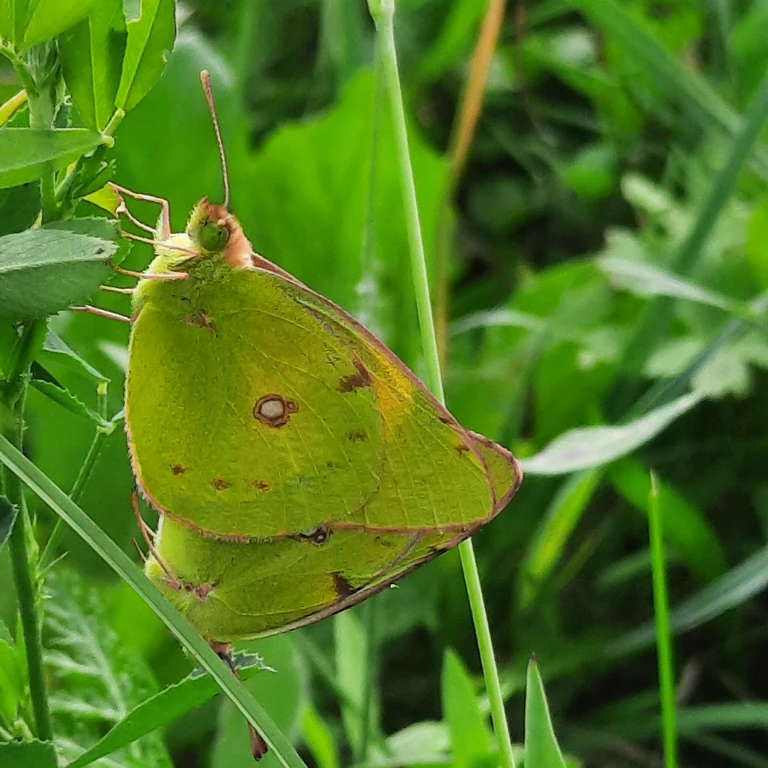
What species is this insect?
Colias croceus
